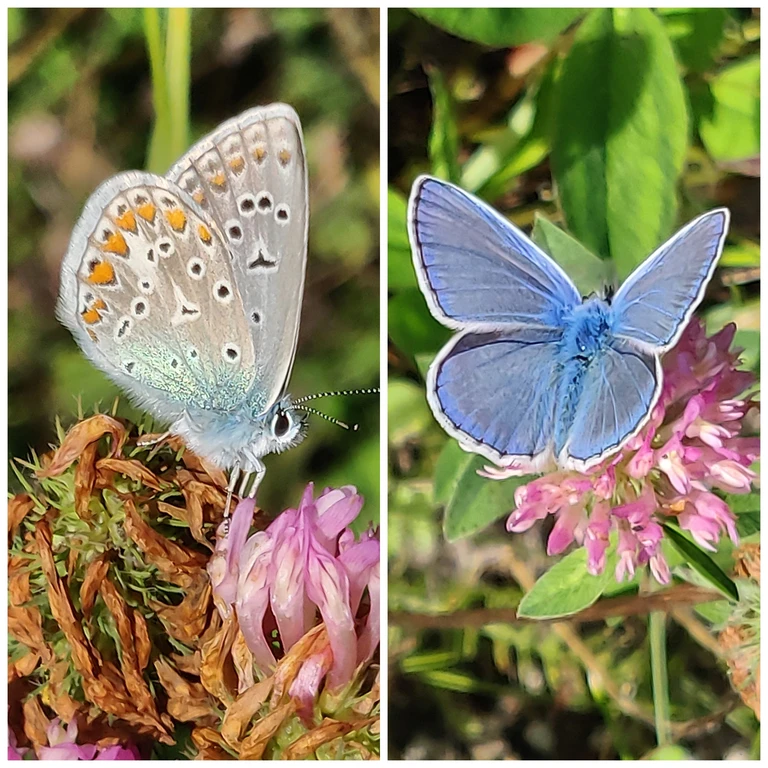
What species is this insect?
Polyommatus icarus
